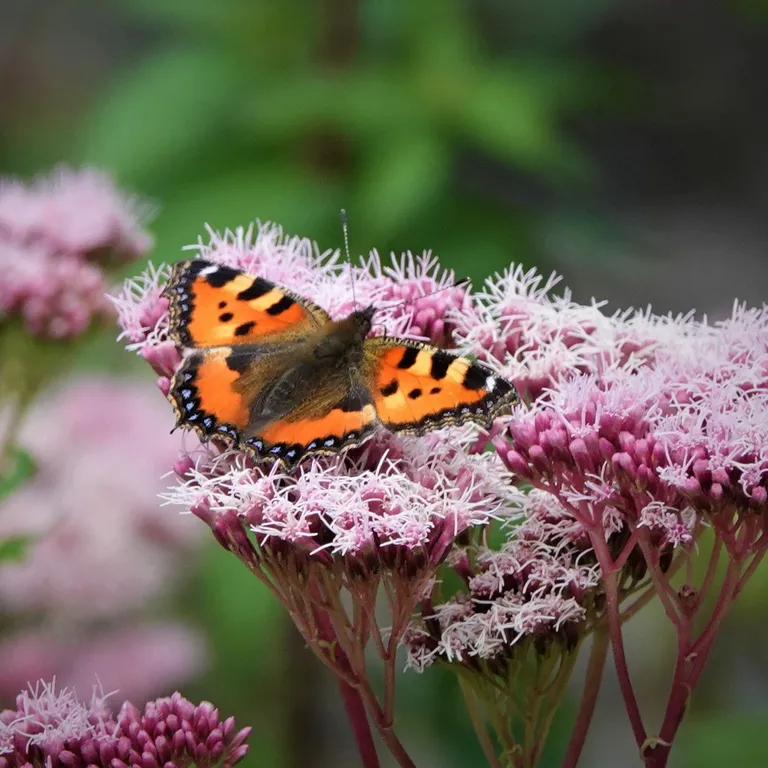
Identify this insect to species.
Aglais urticae
